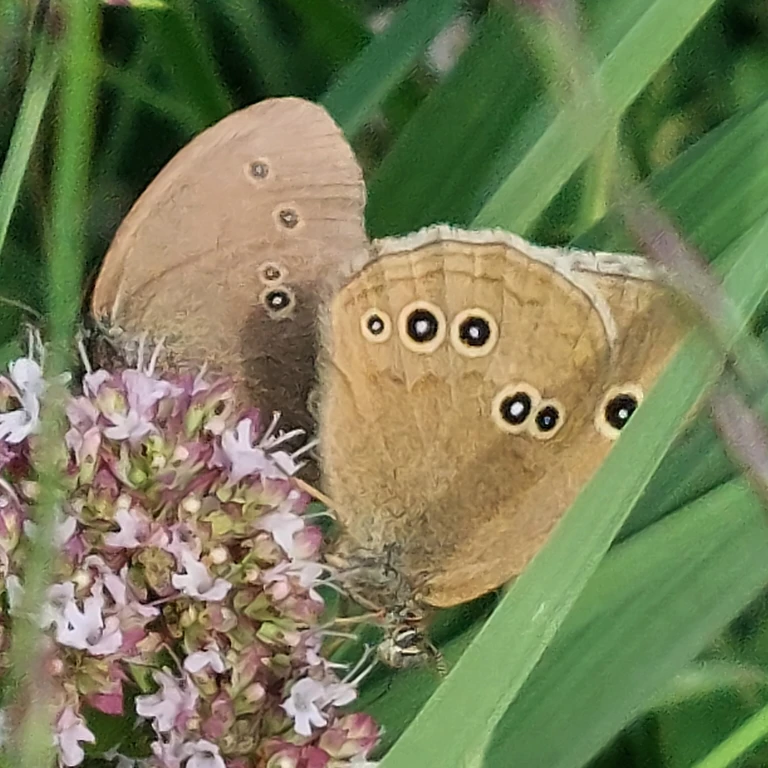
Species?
Aphantopus hyperantus
